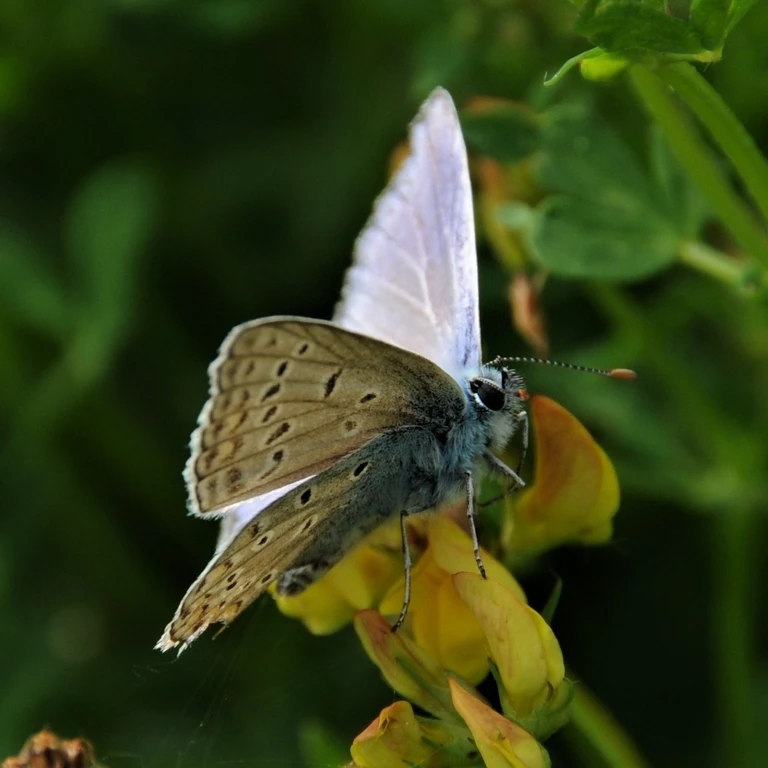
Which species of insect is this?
Polyommatus icarus
